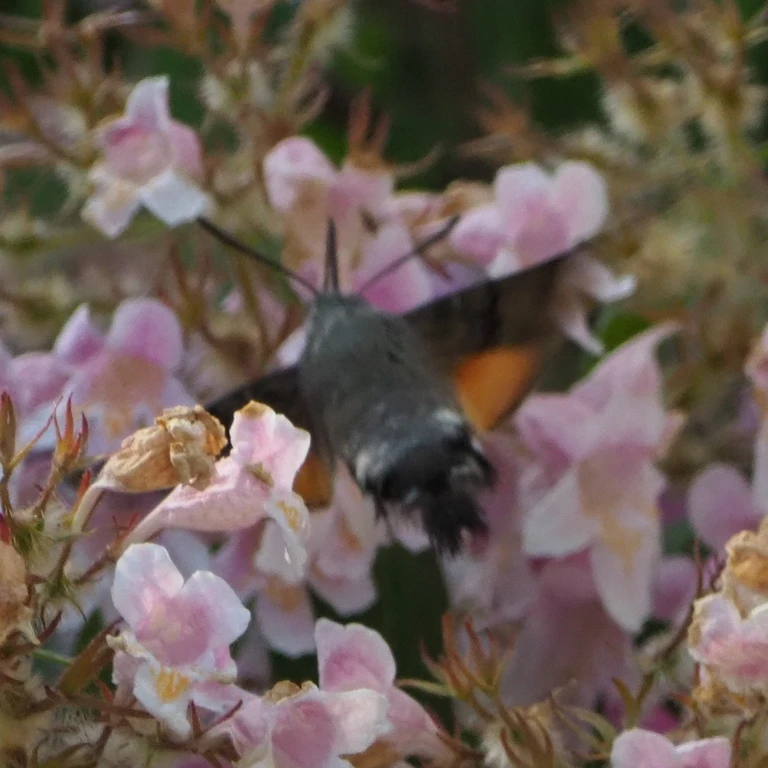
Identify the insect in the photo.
Macroglossum stellatarum
